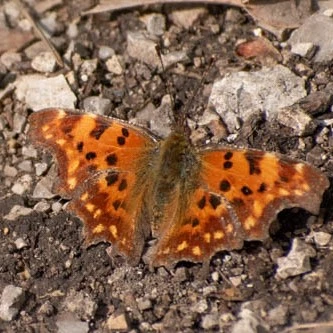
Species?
Polygonia c-album
